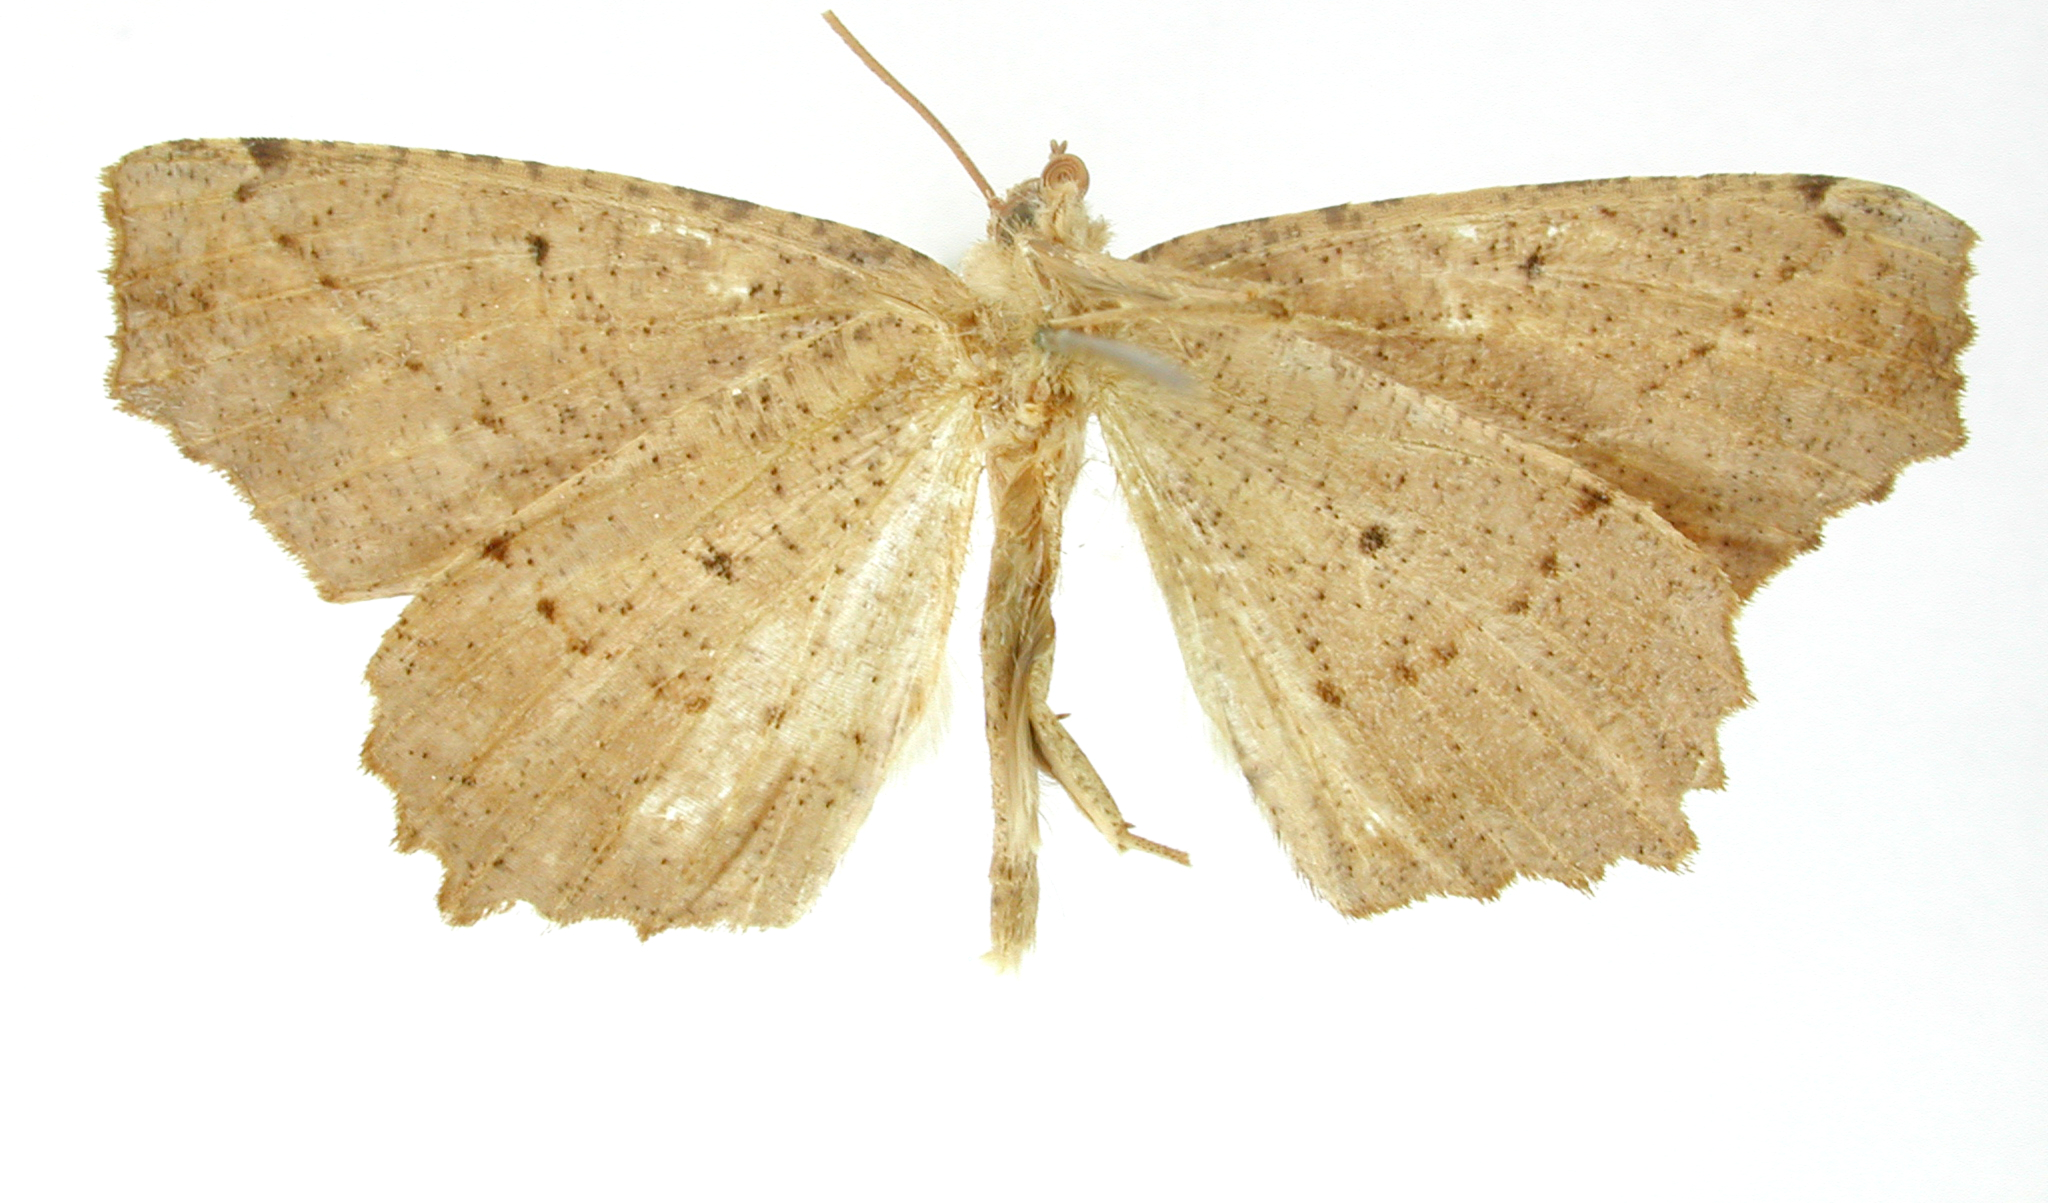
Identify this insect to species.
Rhomboptila caesia
